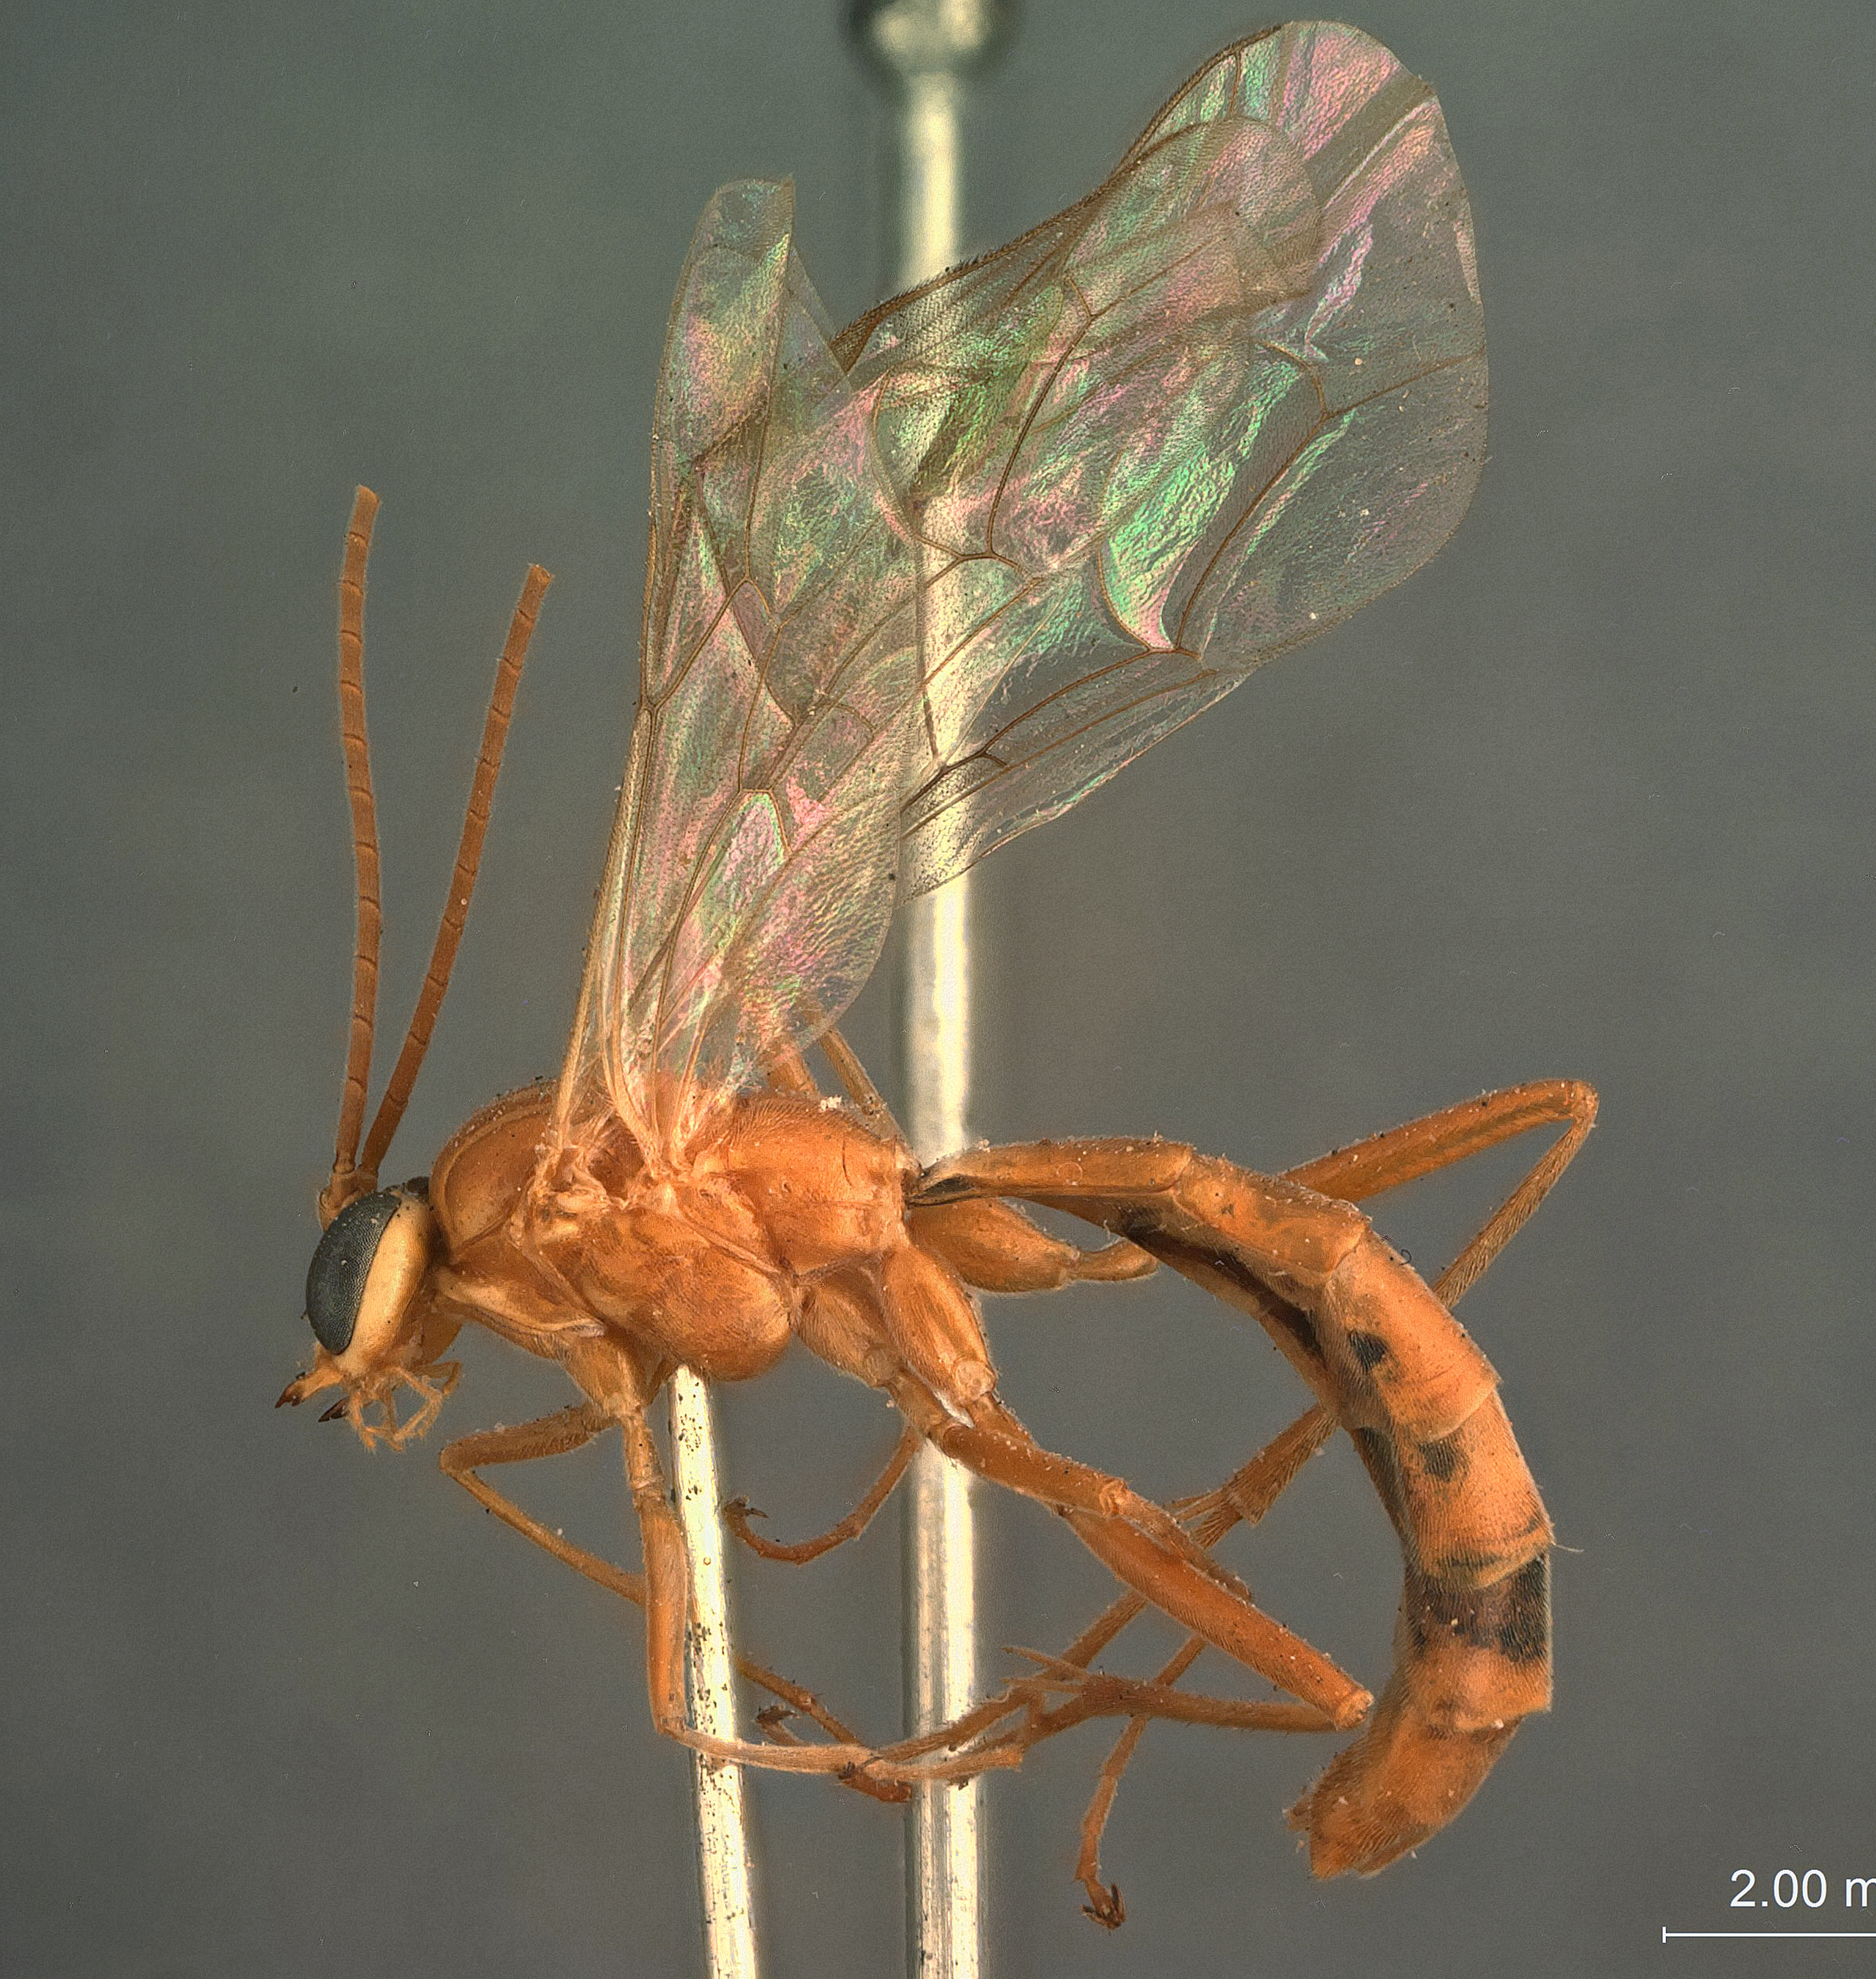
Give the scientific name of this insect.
Paniscus alaskensis
